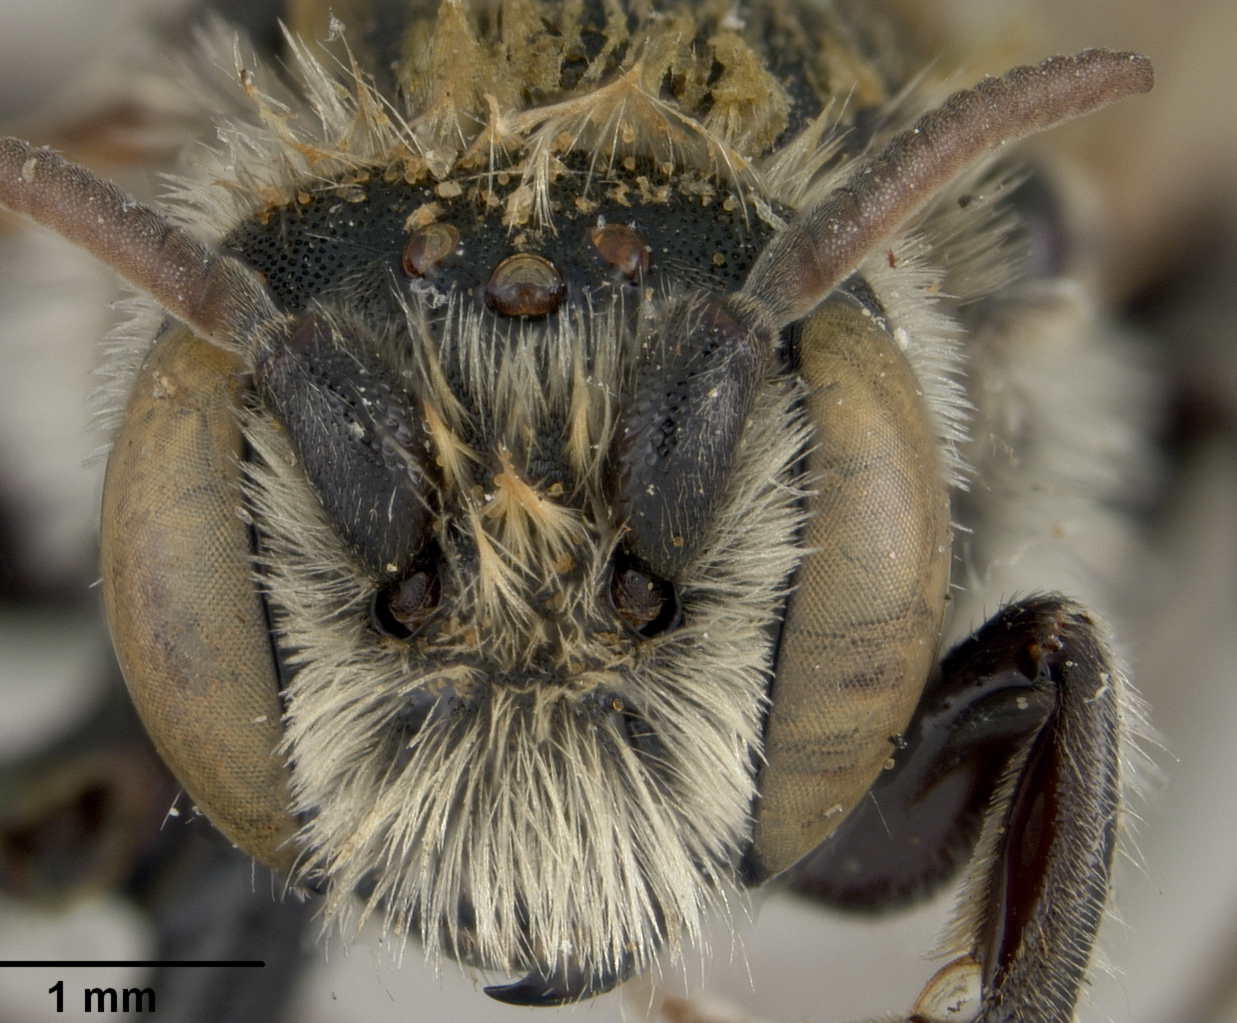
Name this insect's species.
Alcidamea uvulalis
